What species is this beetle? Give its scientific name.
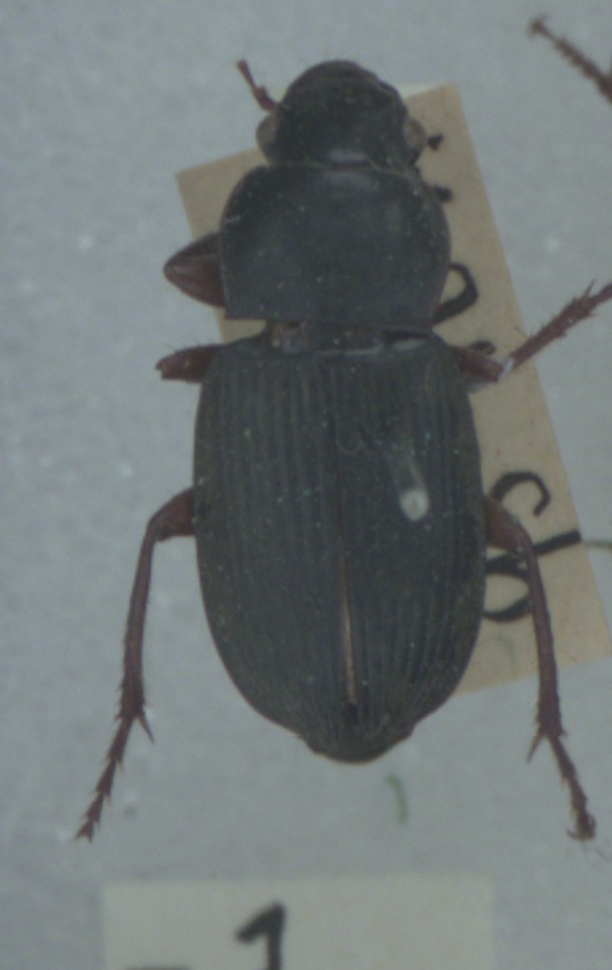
Harpalus rufipes
